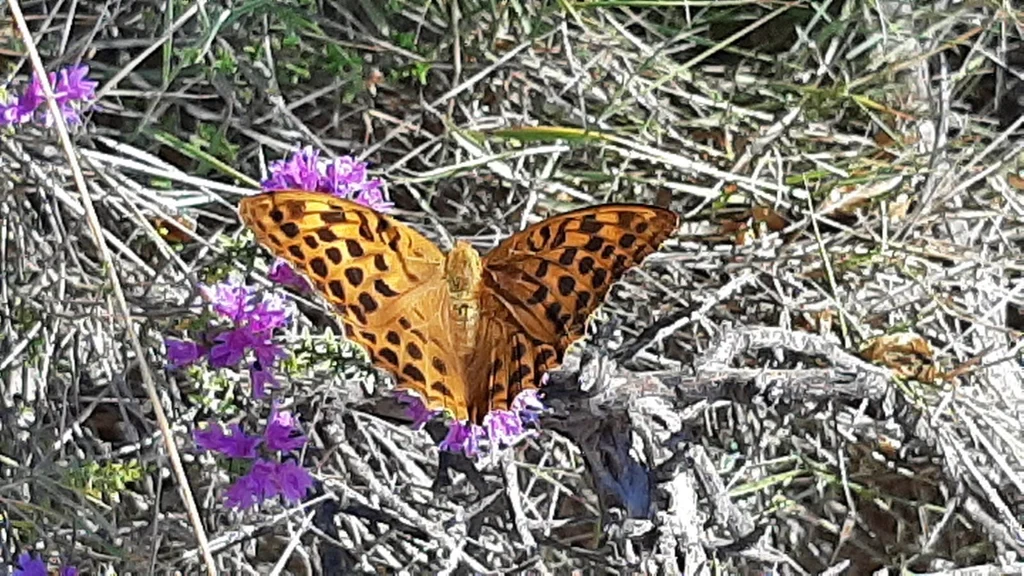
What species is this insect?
Argynnis paphia
